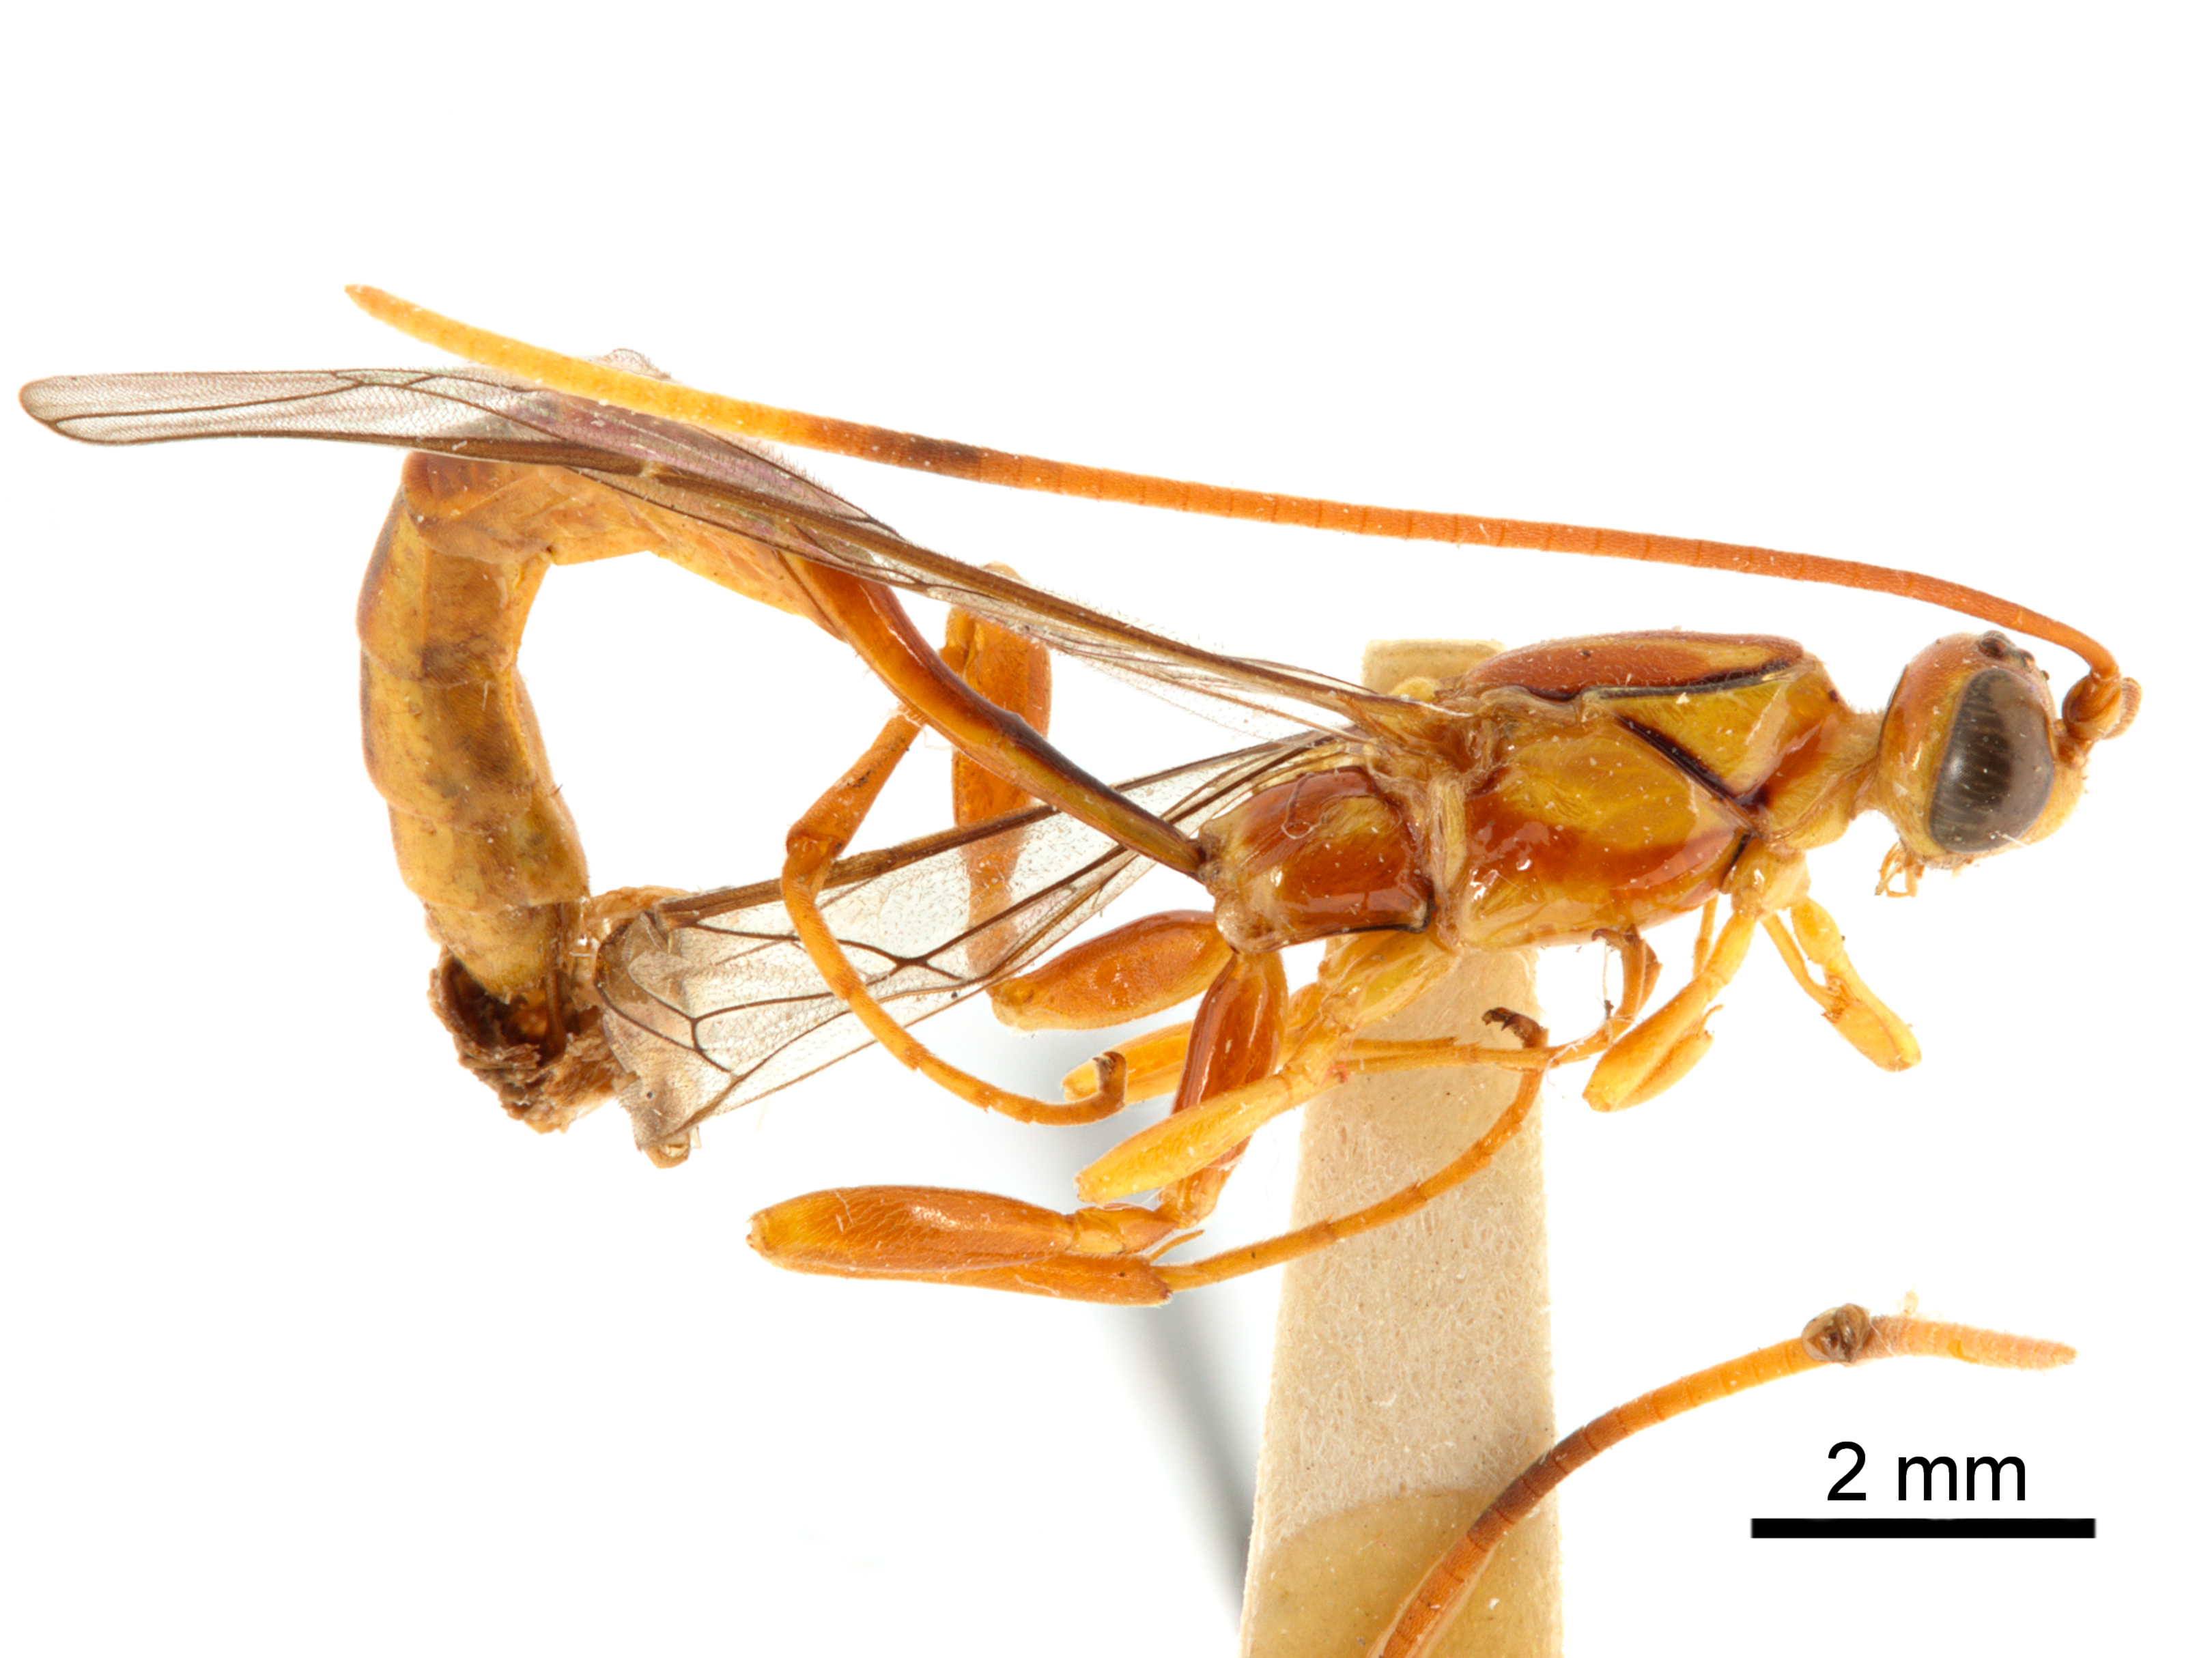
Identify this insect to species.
Grotea anguina
